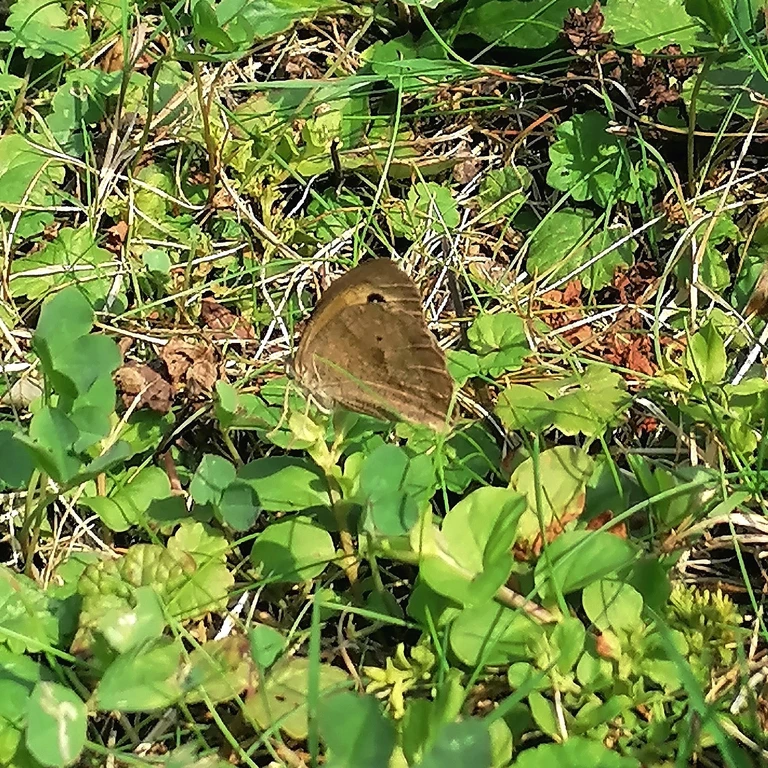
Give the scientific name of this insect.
Maniola jurtina
